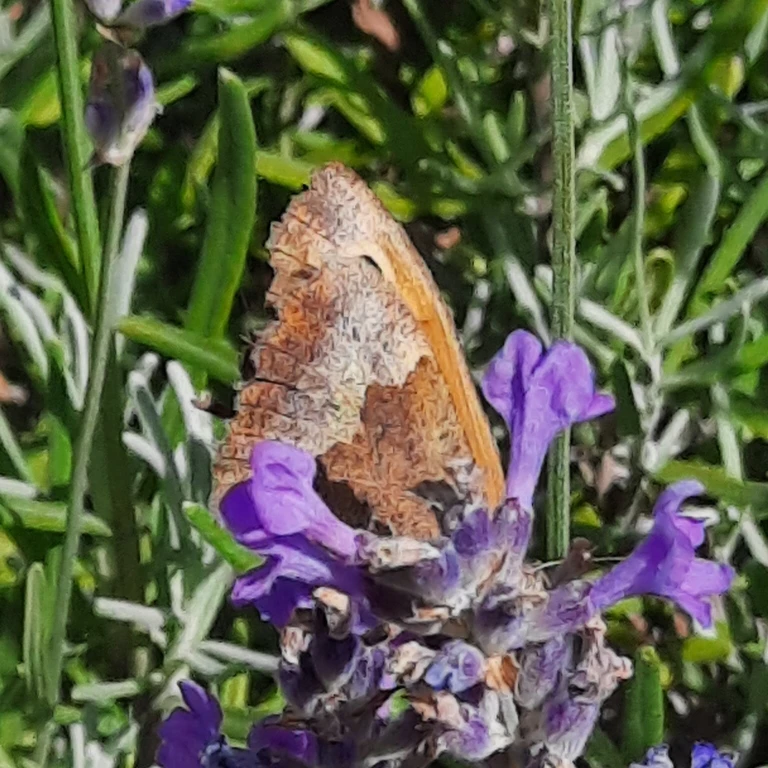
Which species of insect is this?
Maniola jurtina
